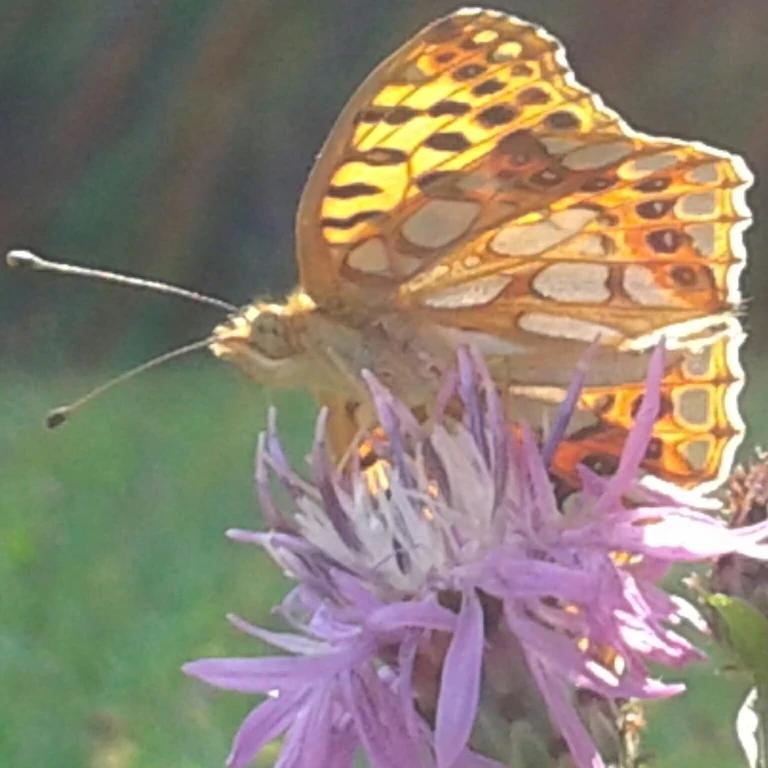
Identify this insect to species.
Issoria lathonia
